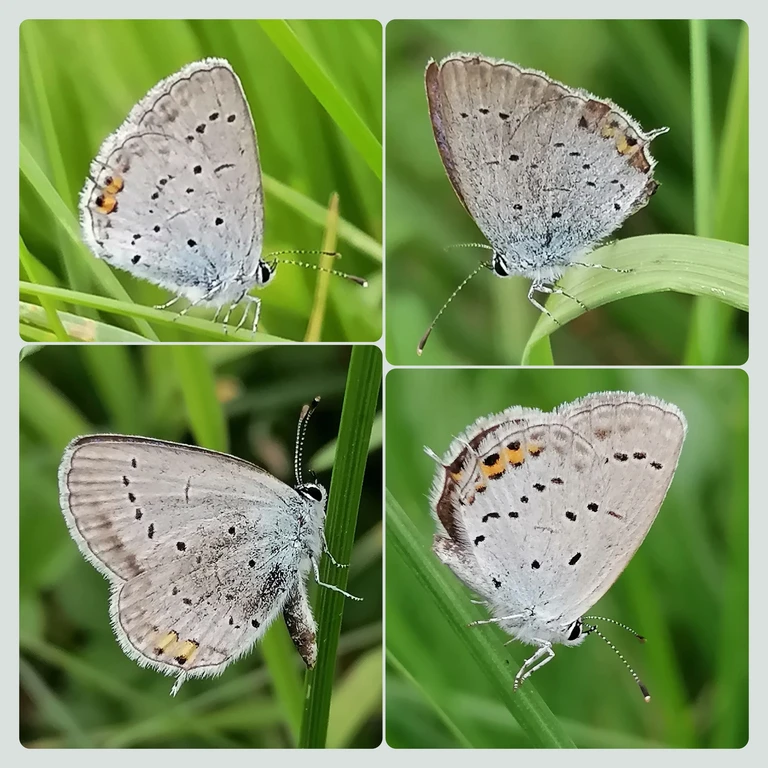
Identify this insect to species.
Cupido argiades (also Elkalyce argiades)
